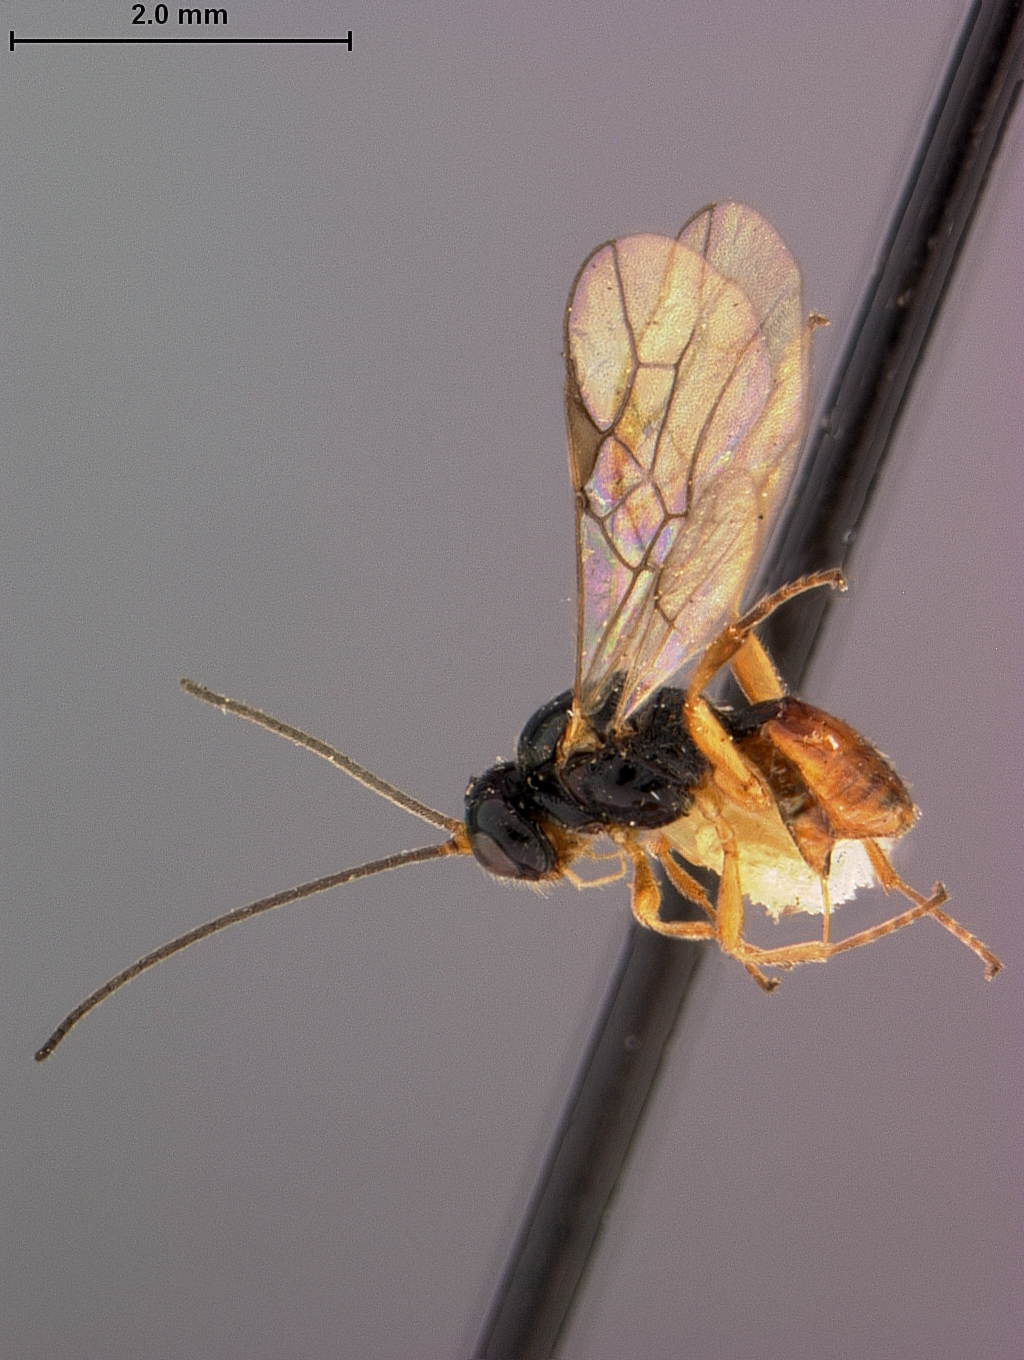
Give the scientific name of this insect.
Opius malivorellae
